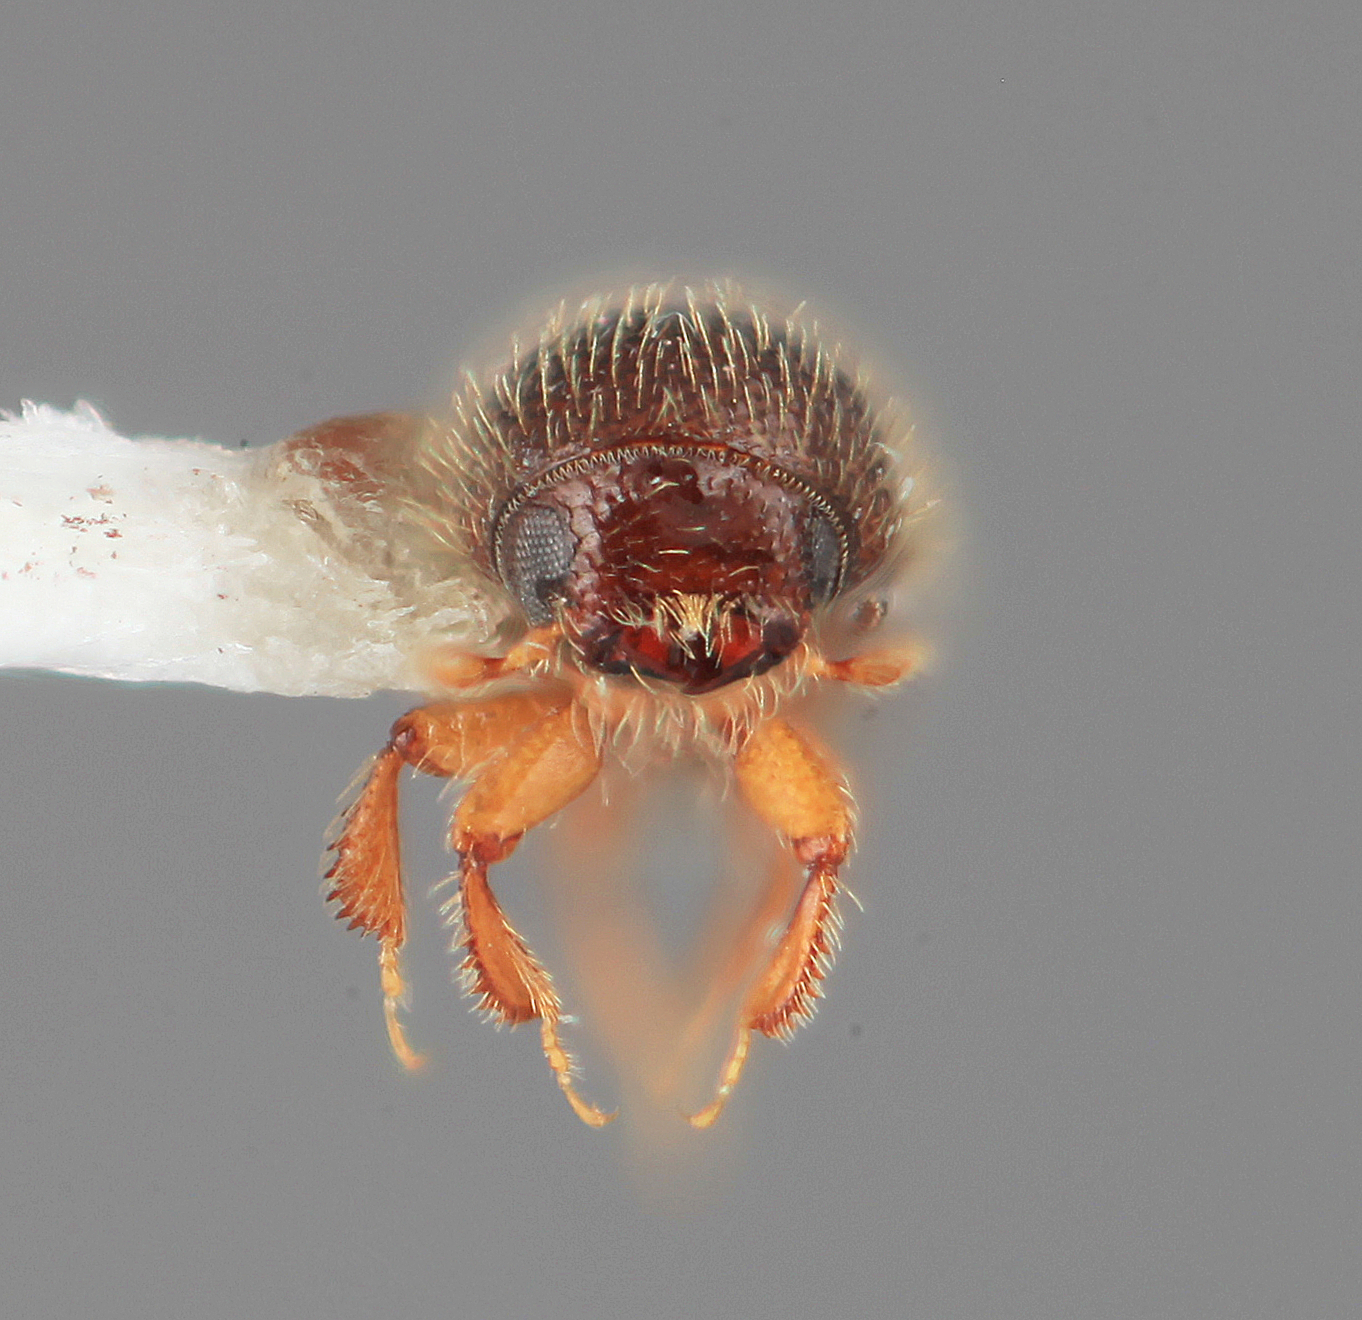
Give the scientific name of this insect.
Dendrocranulus reditus
